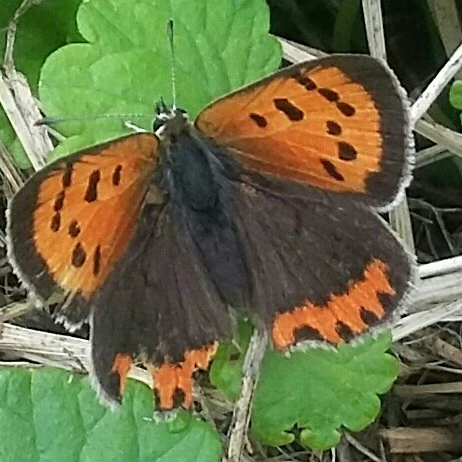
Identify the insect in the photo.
Lycaena phlaeas
